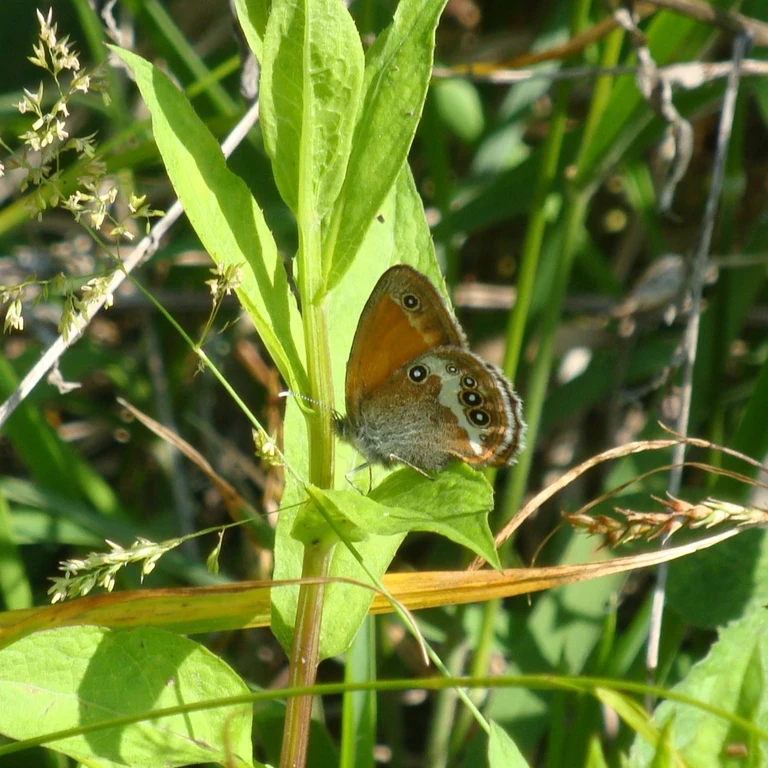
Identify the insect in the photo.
Coenonympha arcania
